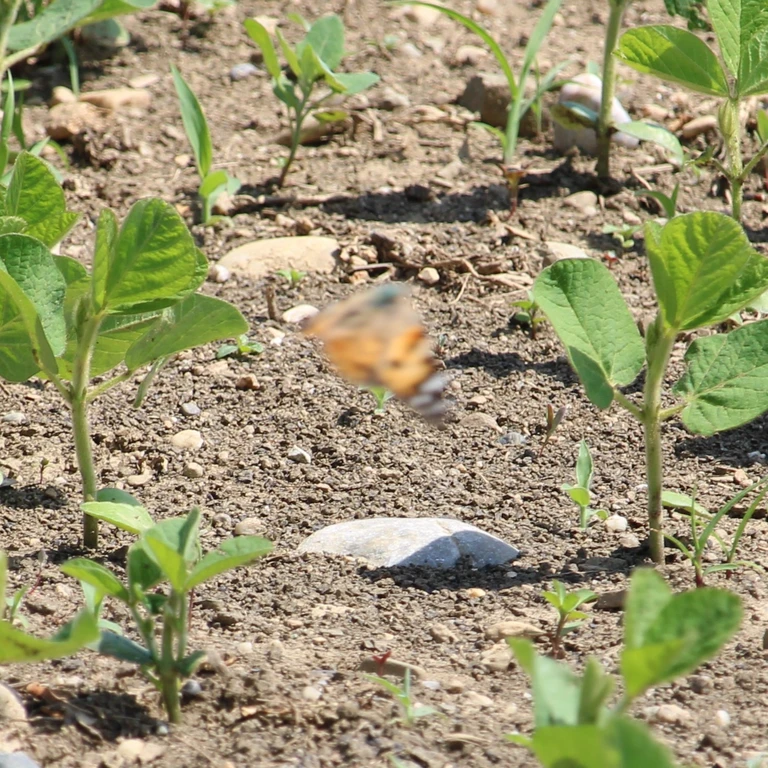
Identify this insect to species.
Vanessa cardui
